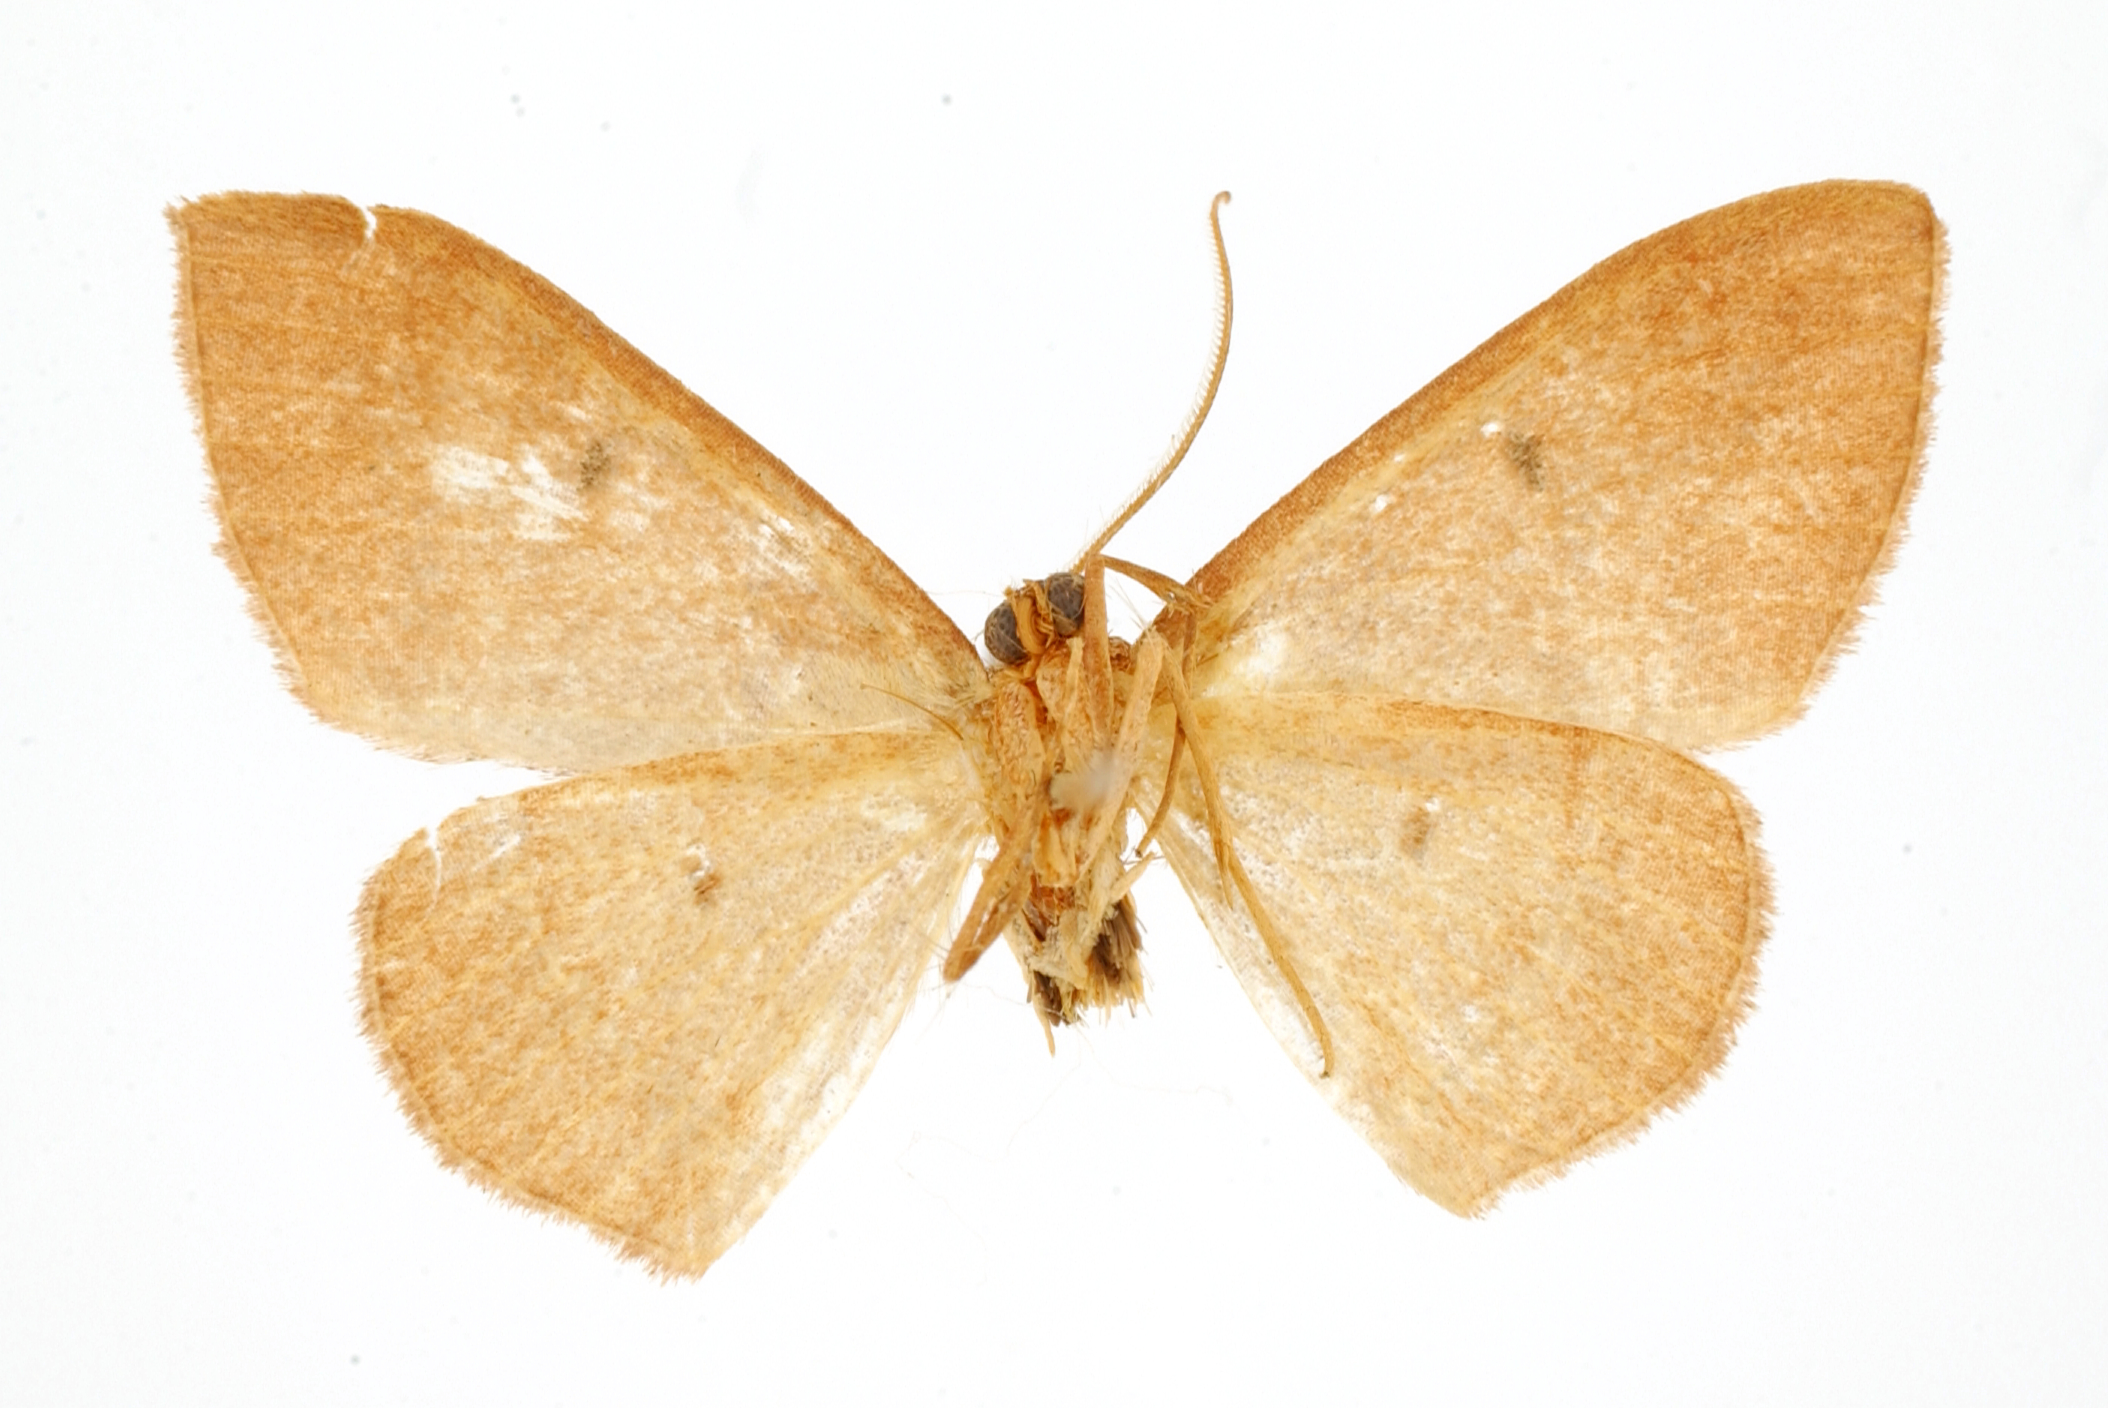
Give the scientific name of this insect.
Dichromatopodia zova
